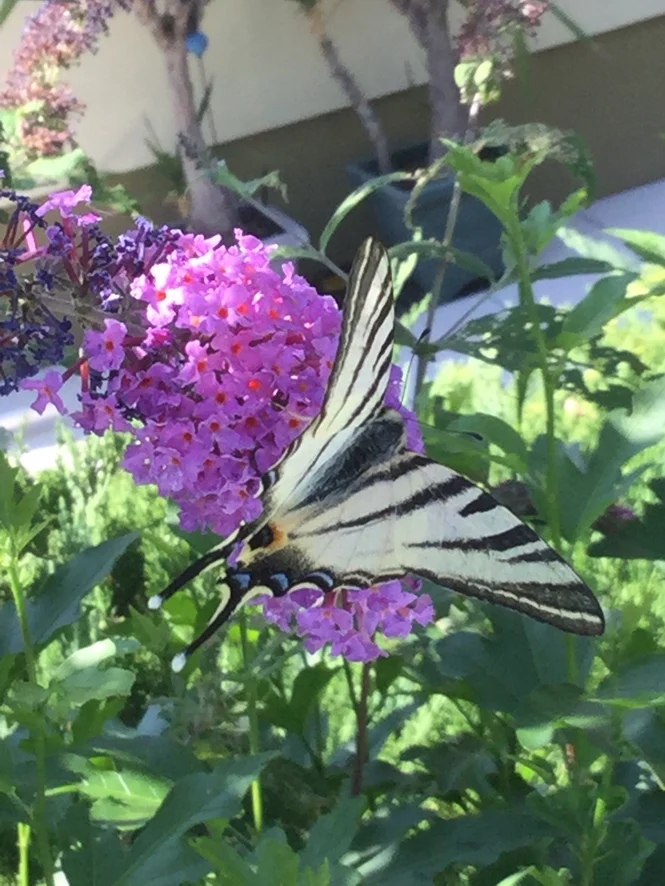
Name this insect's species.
Iphiclides podalirius
